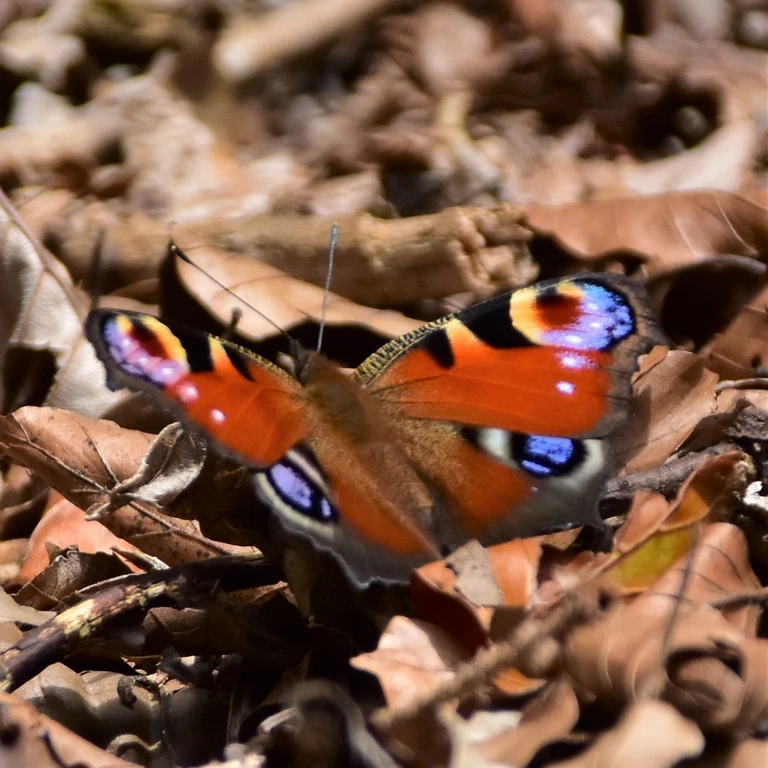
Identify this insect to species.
Aglais io
